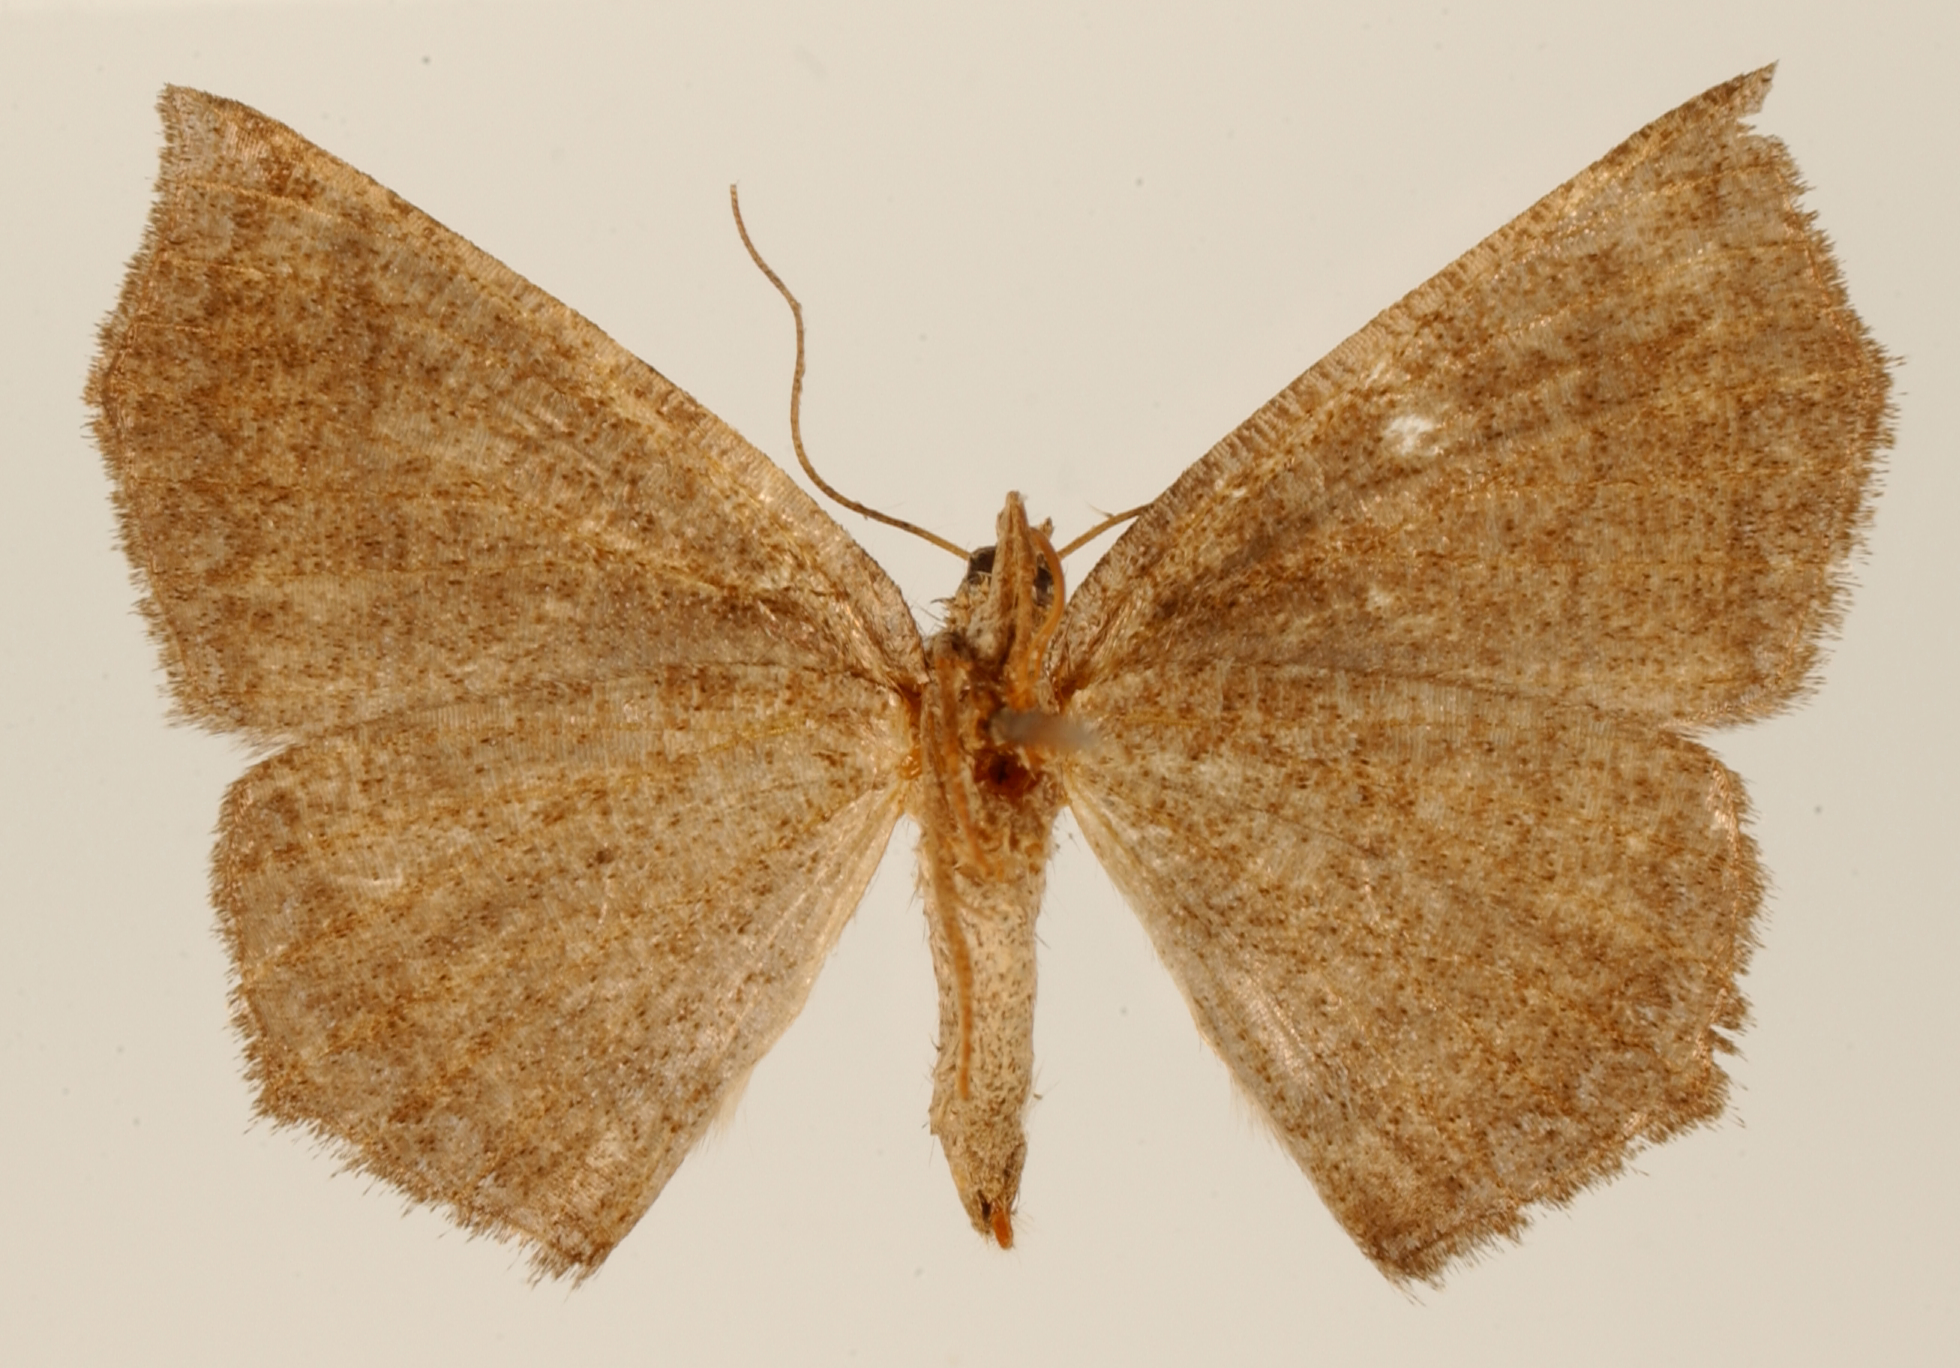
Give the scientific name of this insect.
Anisoperas pulverea
